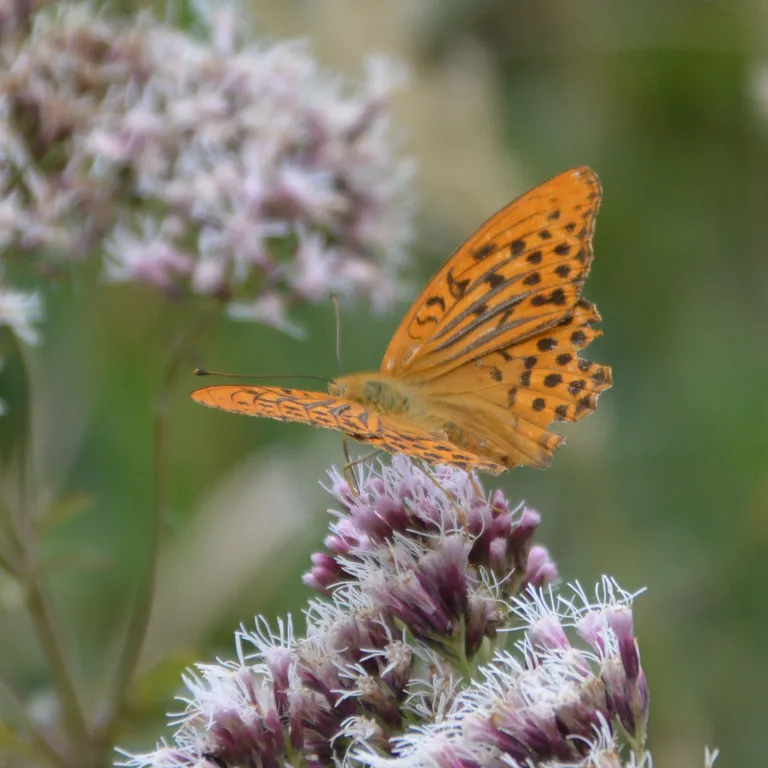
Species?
Argynnis paphia
